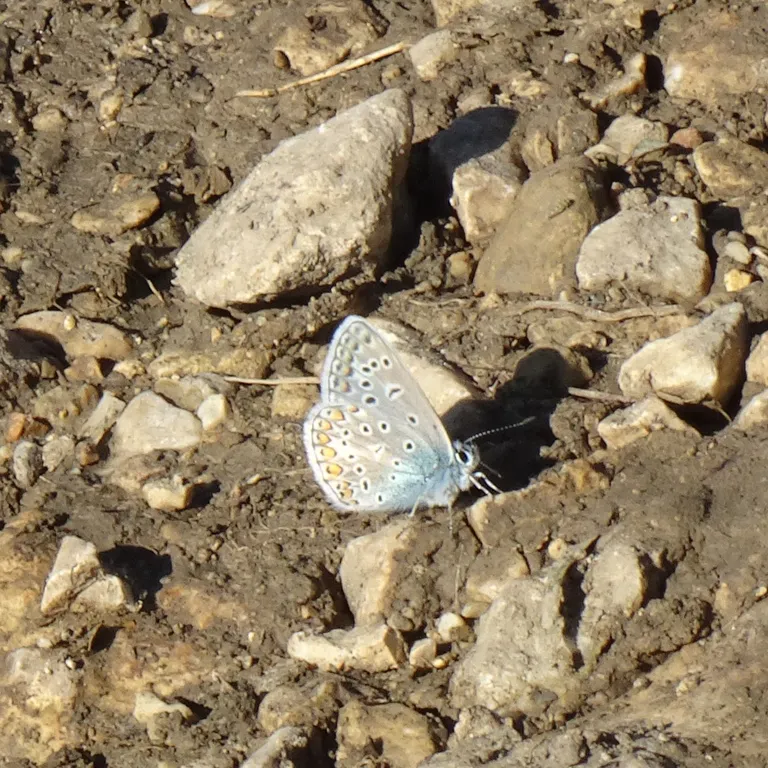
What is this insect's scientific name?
Polyommatus icarus
